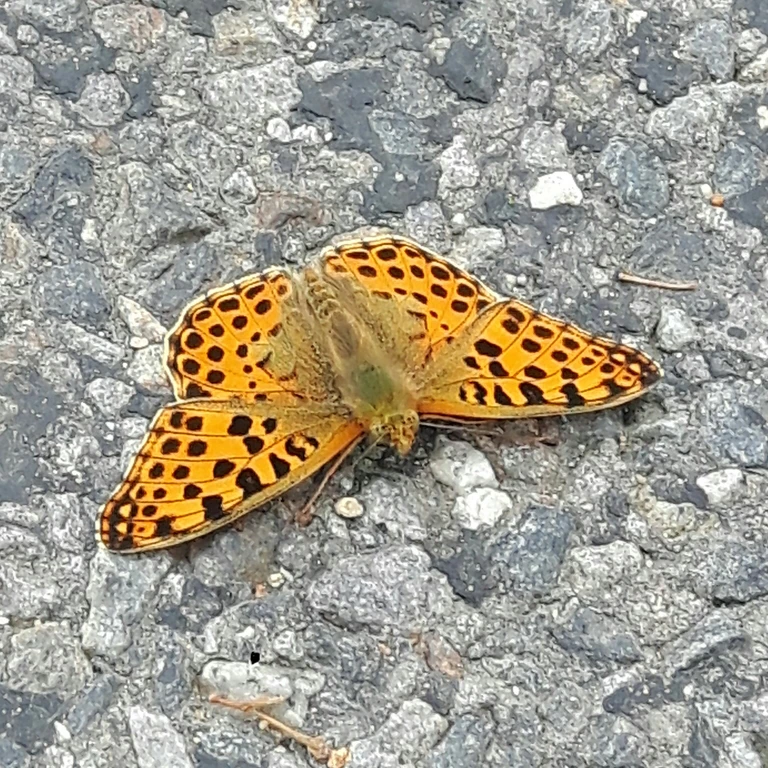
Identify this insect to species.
Issoria lathonia
